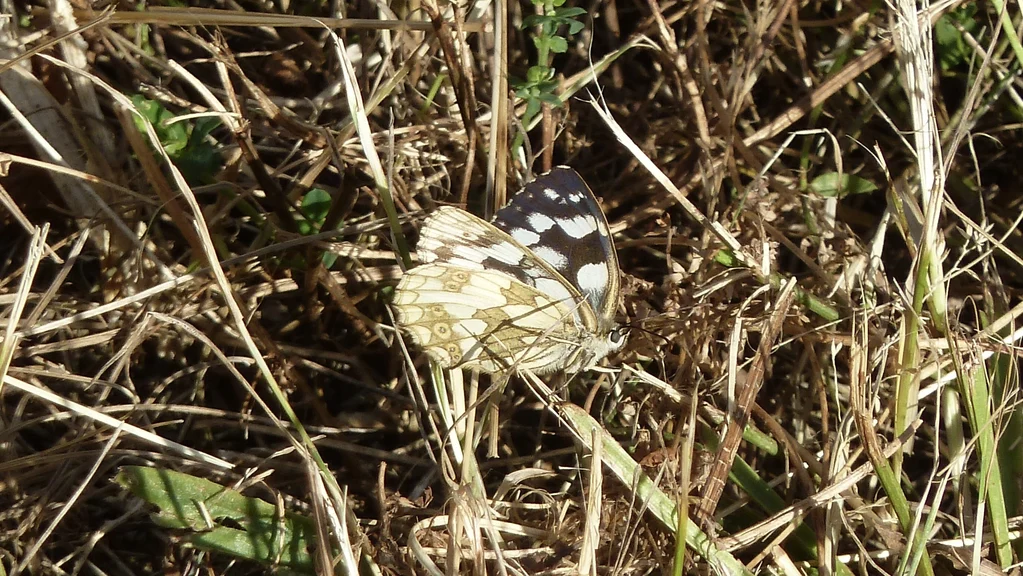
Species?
Melanargia galathea
